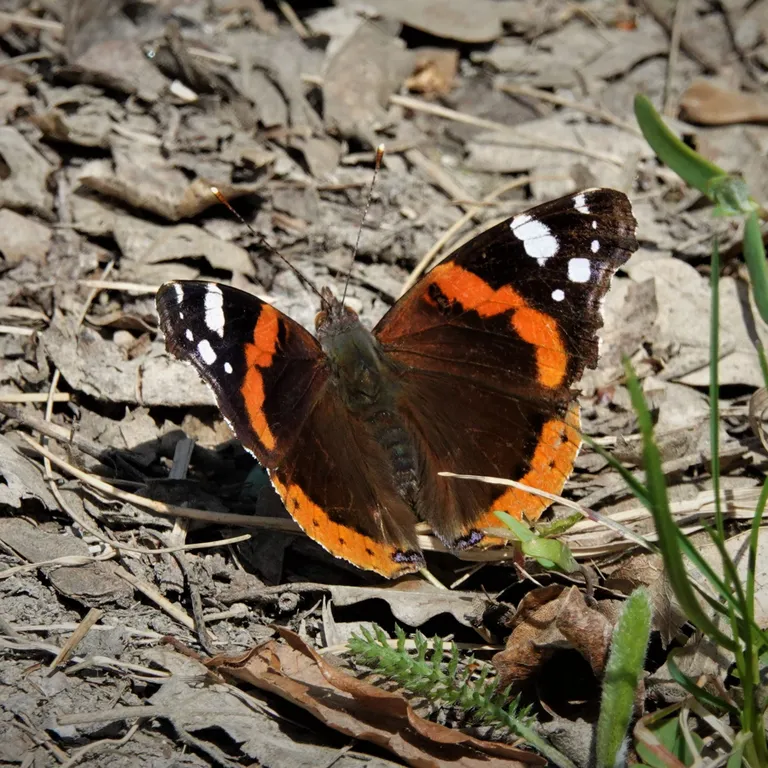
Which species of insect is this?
Vanessa atalanta
